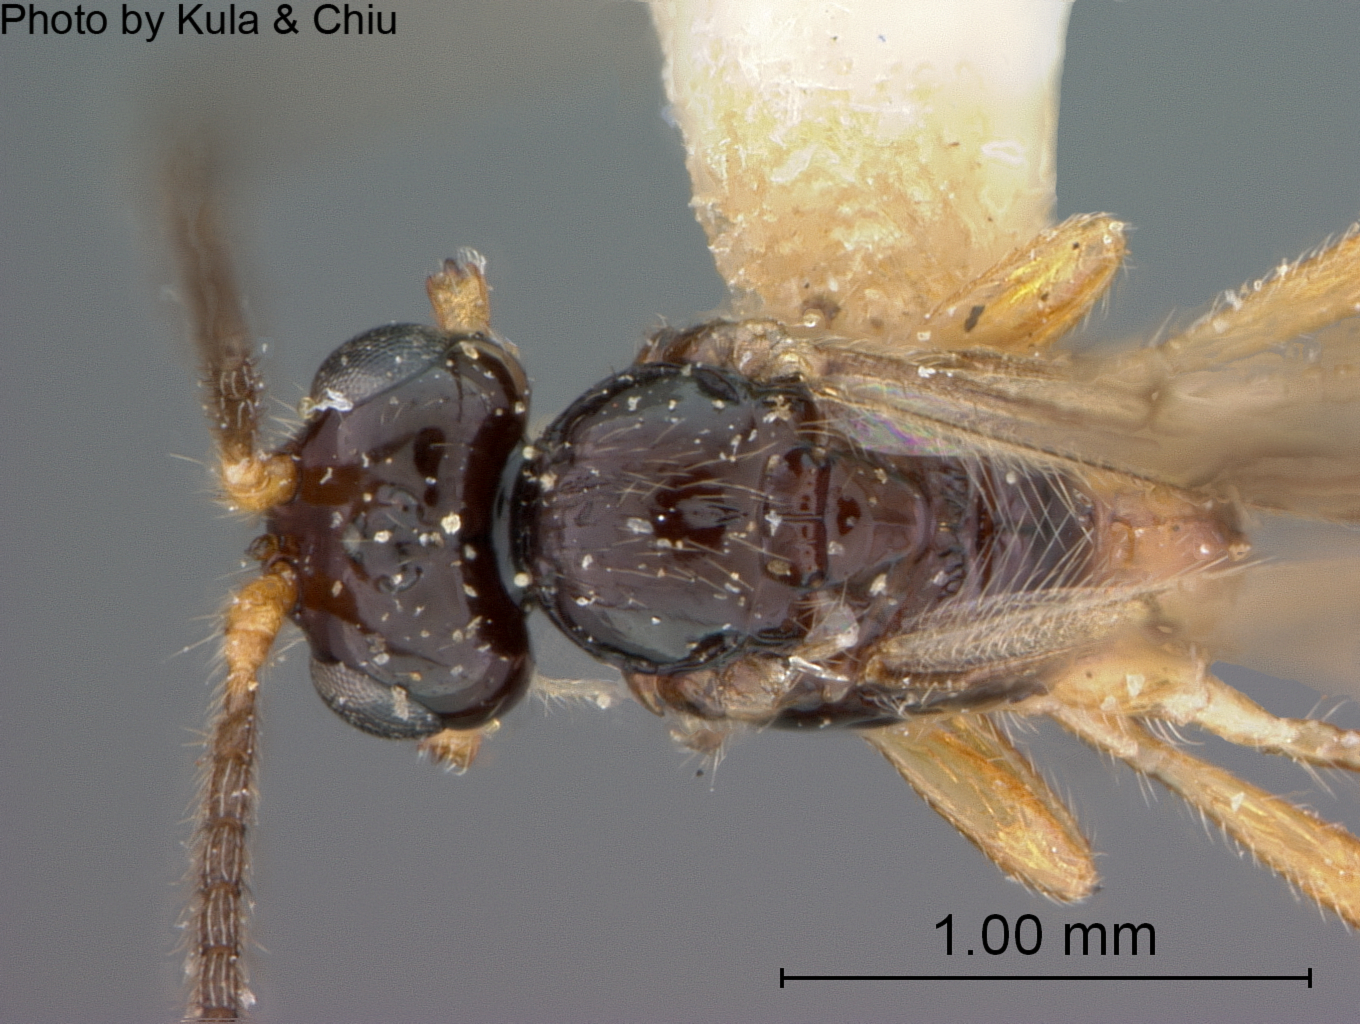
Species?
Aspilota brachybasis
